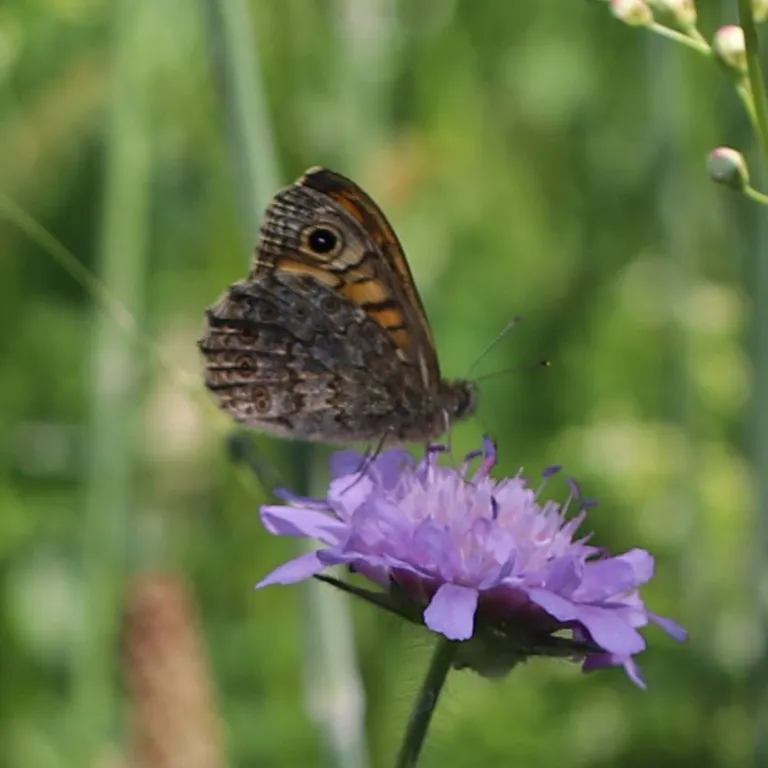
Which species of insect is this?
Lasiommata megera (also Pararge megera)
